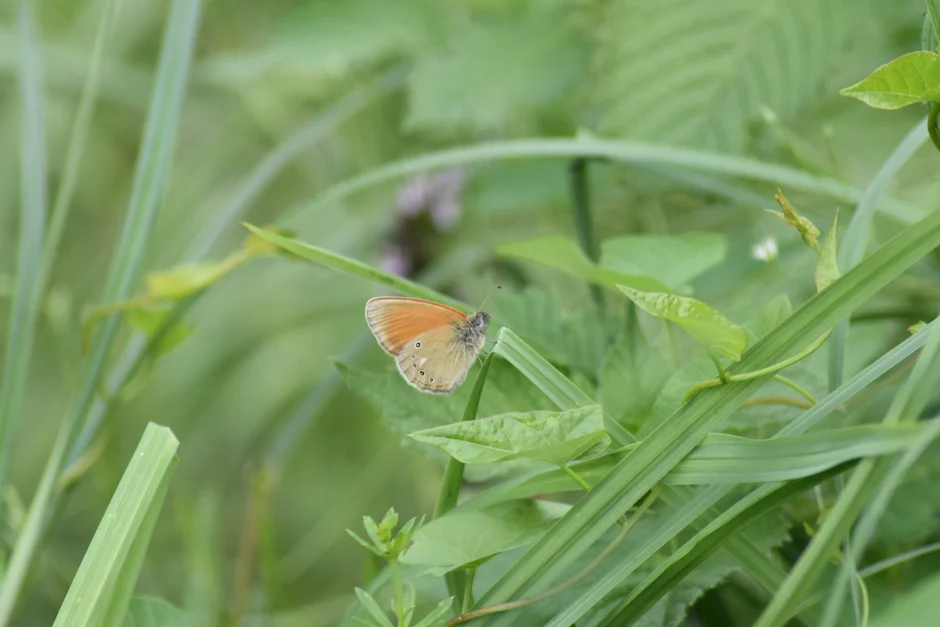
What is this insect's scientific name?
Coenonympha glycerion (also Coenonympha iphis)
